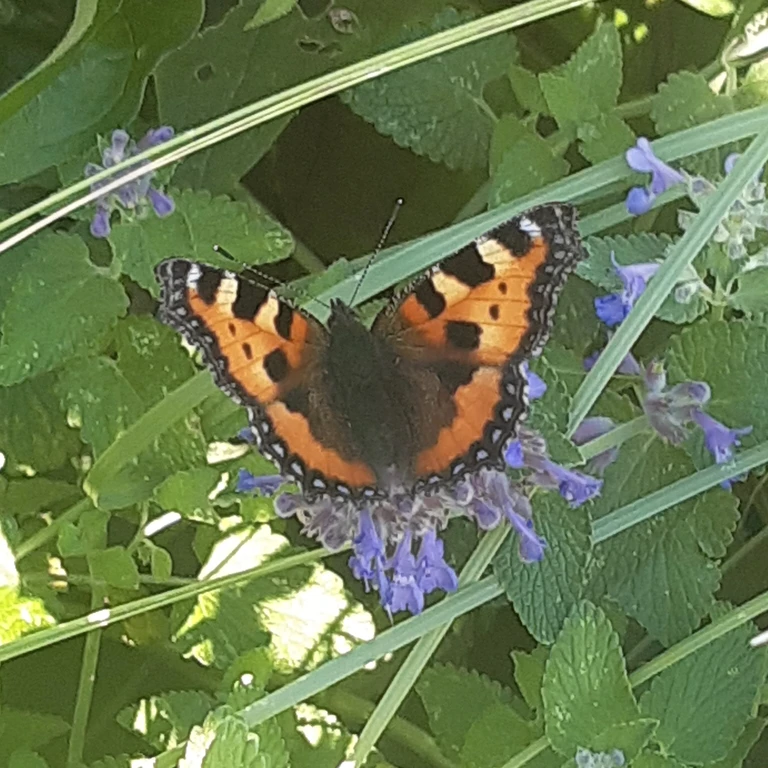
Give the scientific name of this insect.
Aglais urticae
